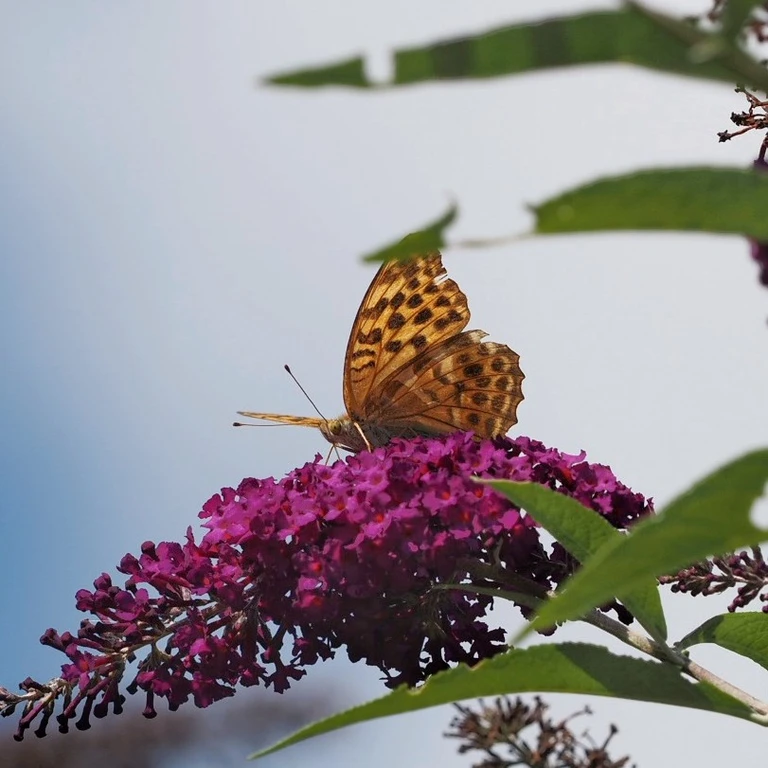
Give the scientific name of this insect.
Argynnis paphia
